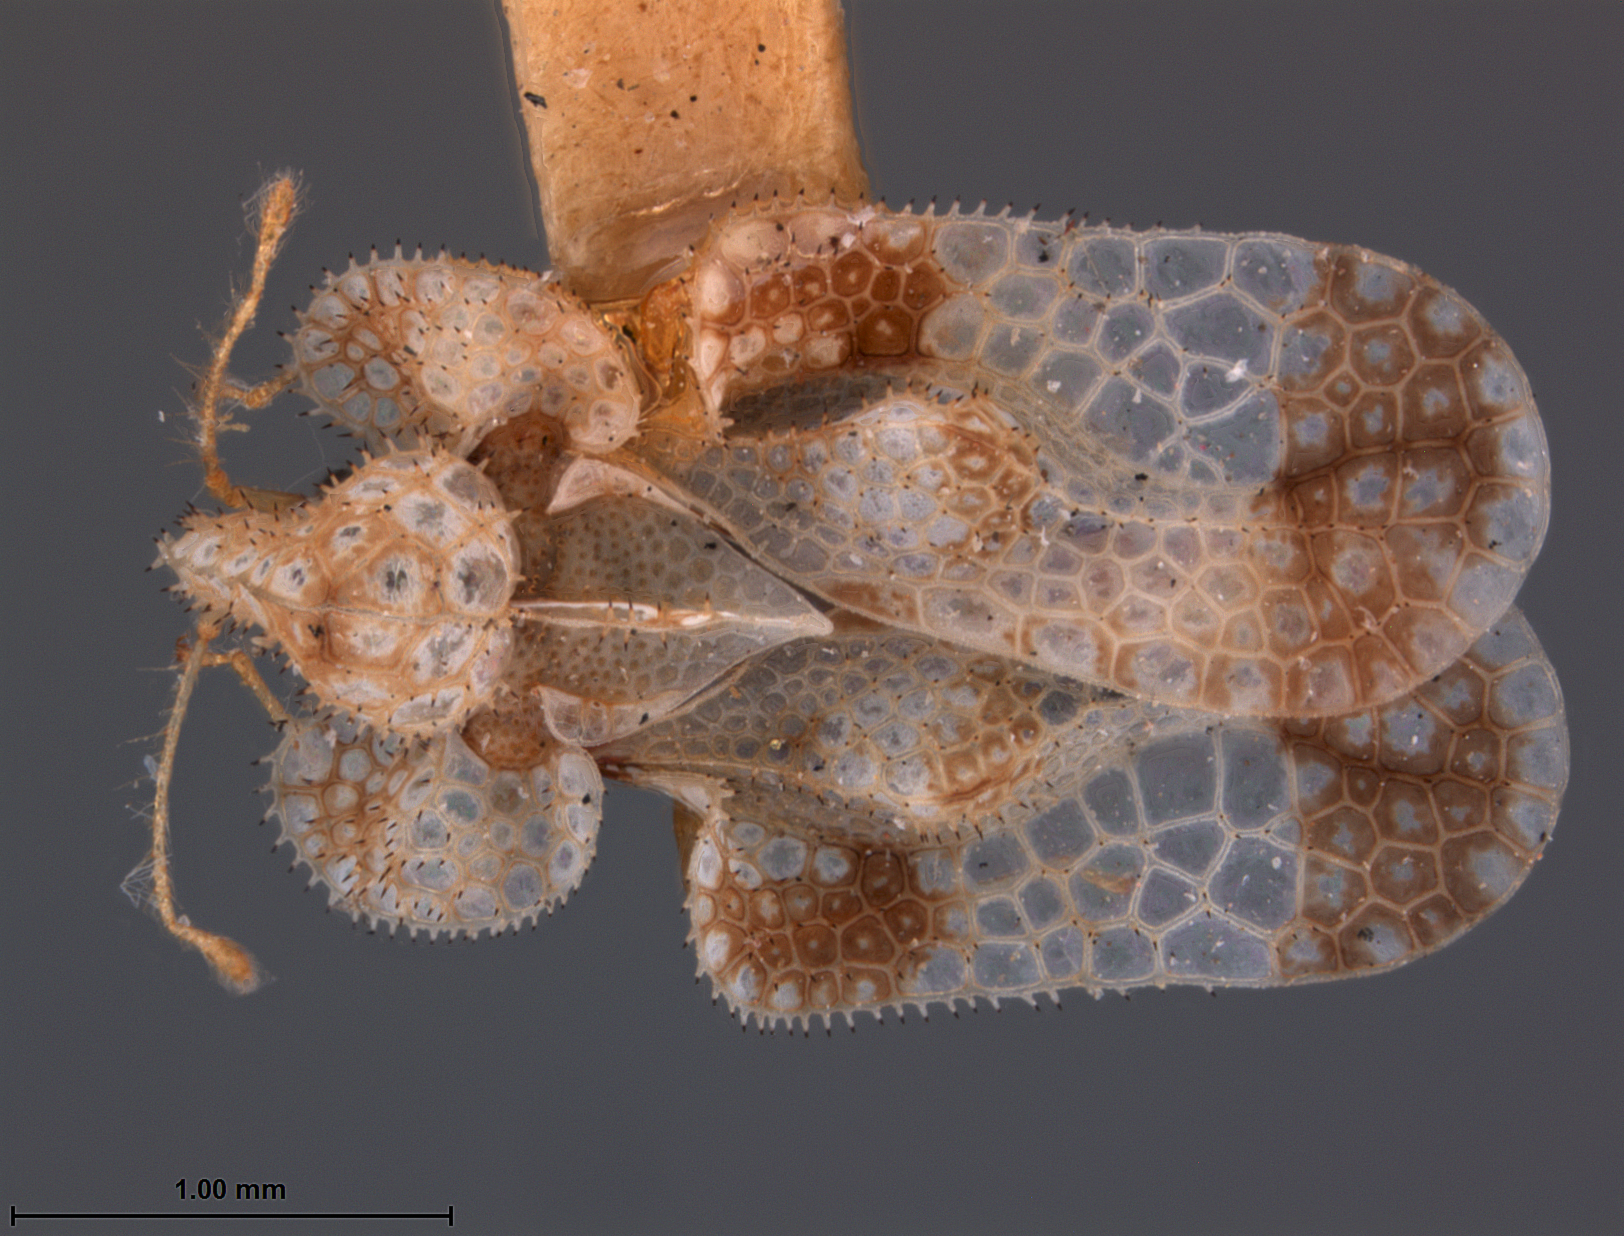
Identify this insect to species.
Corythucha elegans
